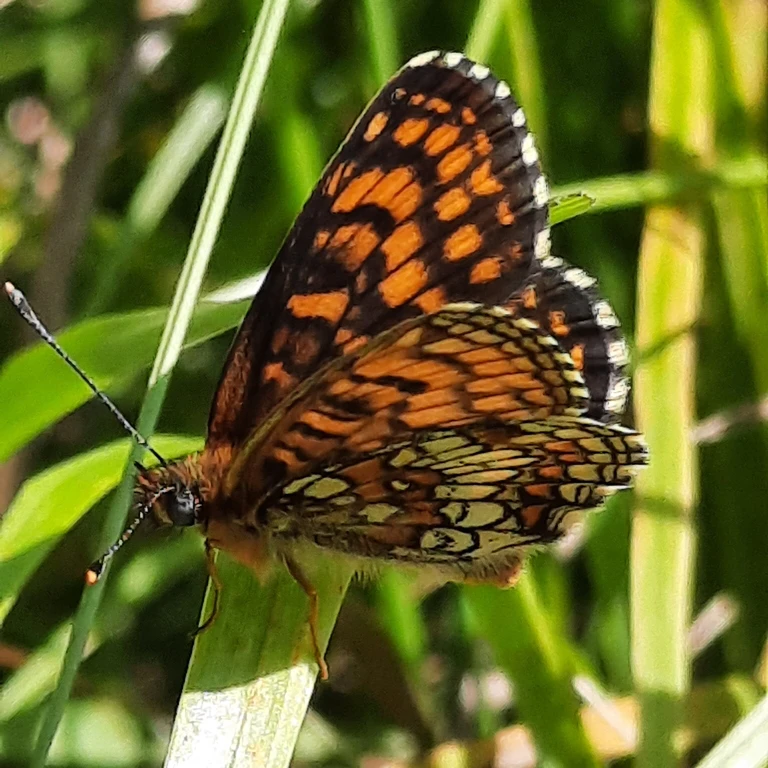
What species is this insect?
Melitaea athalia
